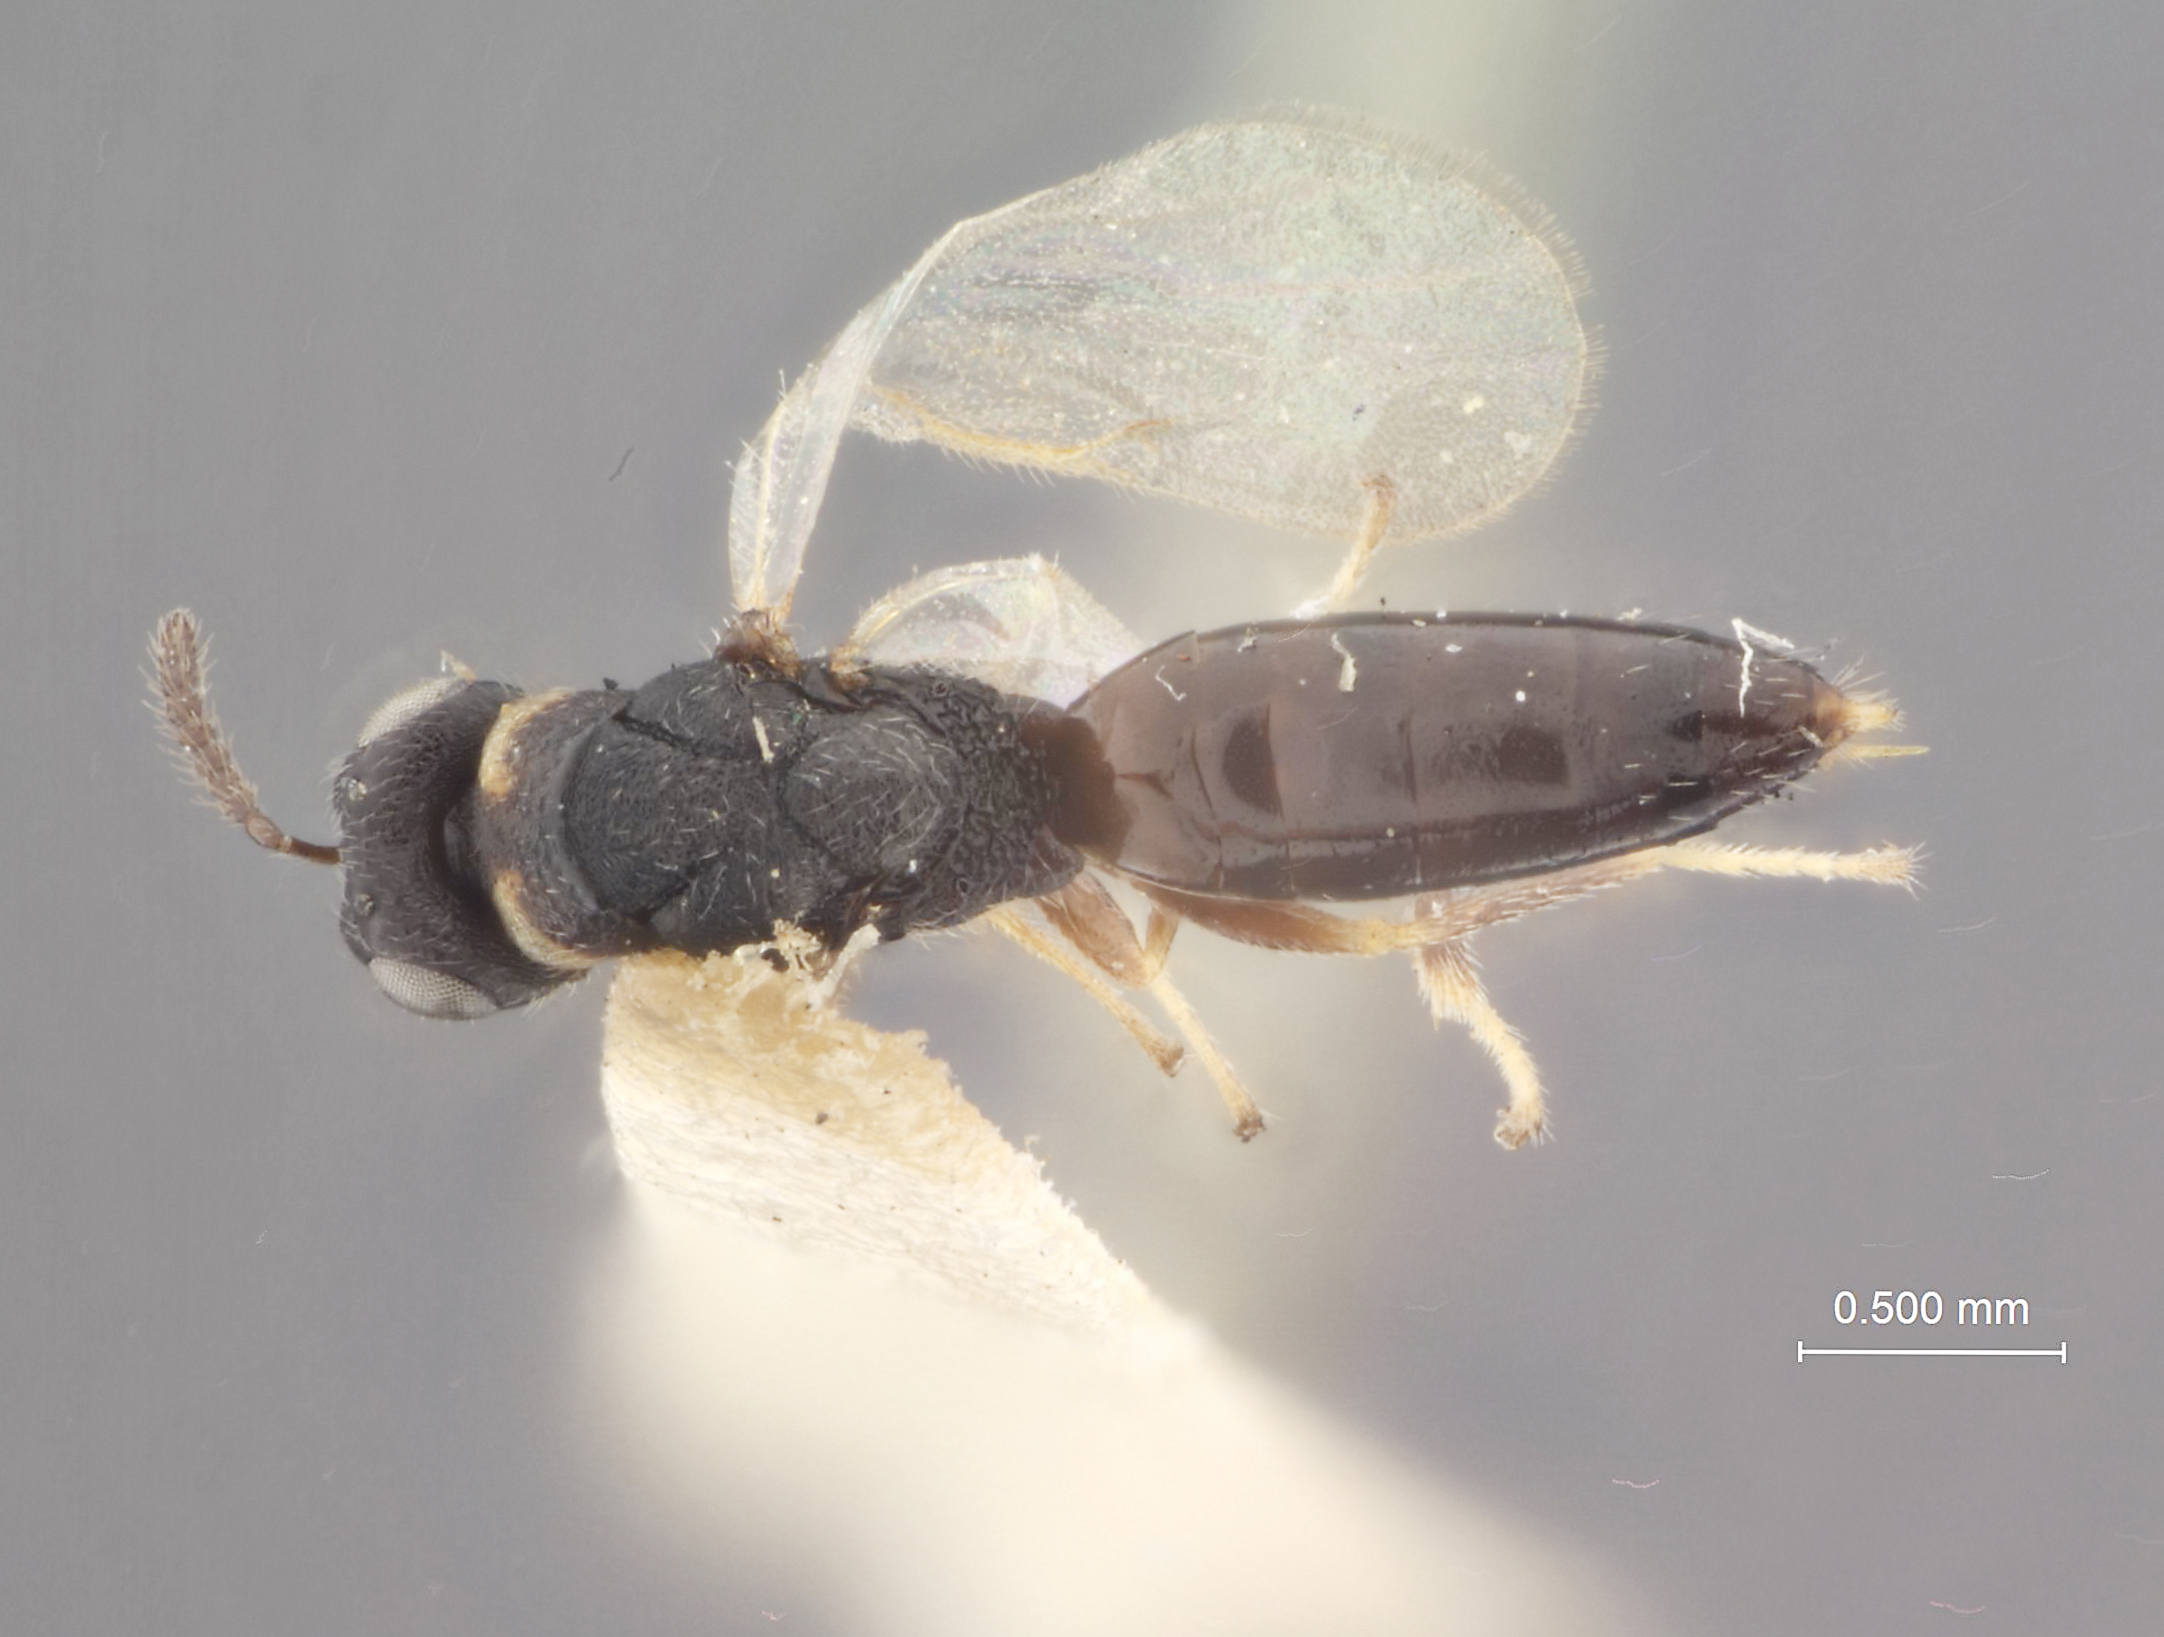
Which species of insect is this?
Harmolita atlantica
